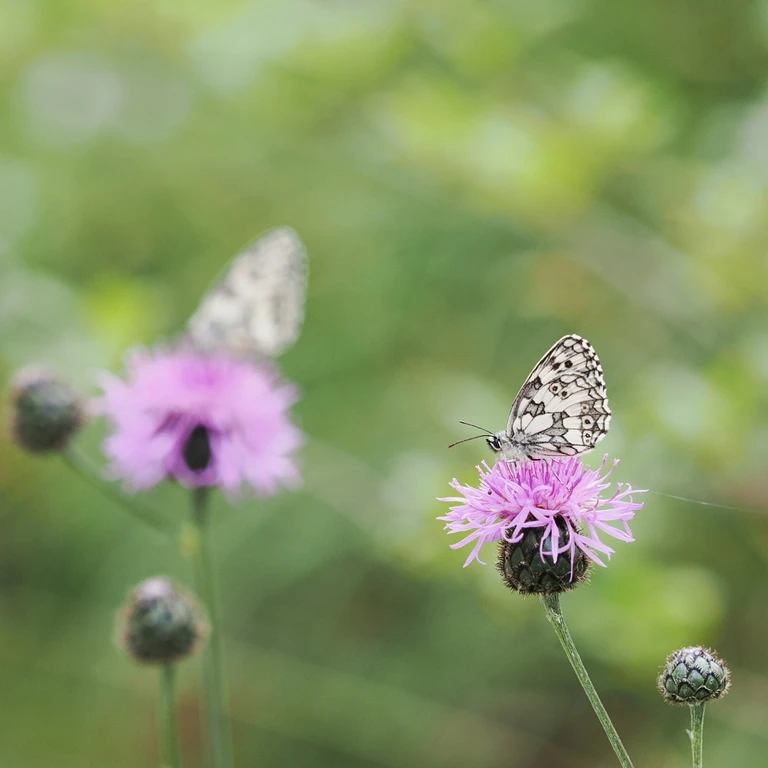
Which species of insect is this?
Melanargia galathea
